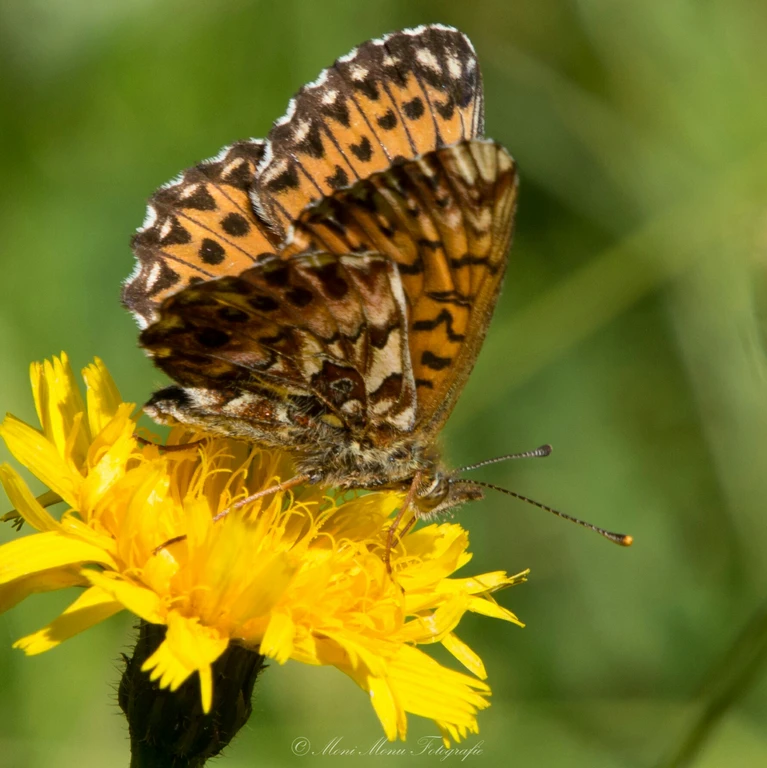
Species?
Boloria titania
